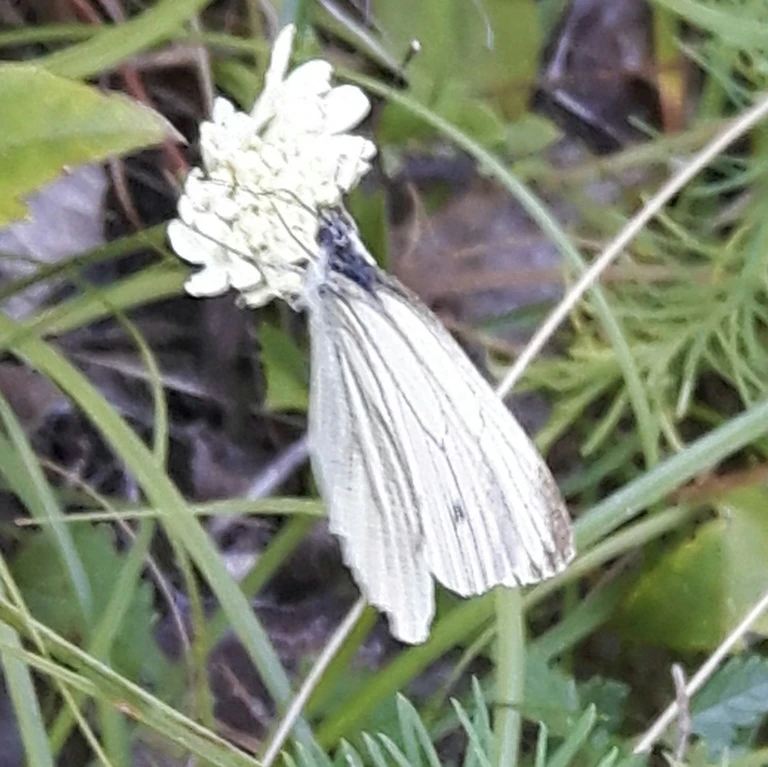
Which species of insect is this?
Pieris napi
